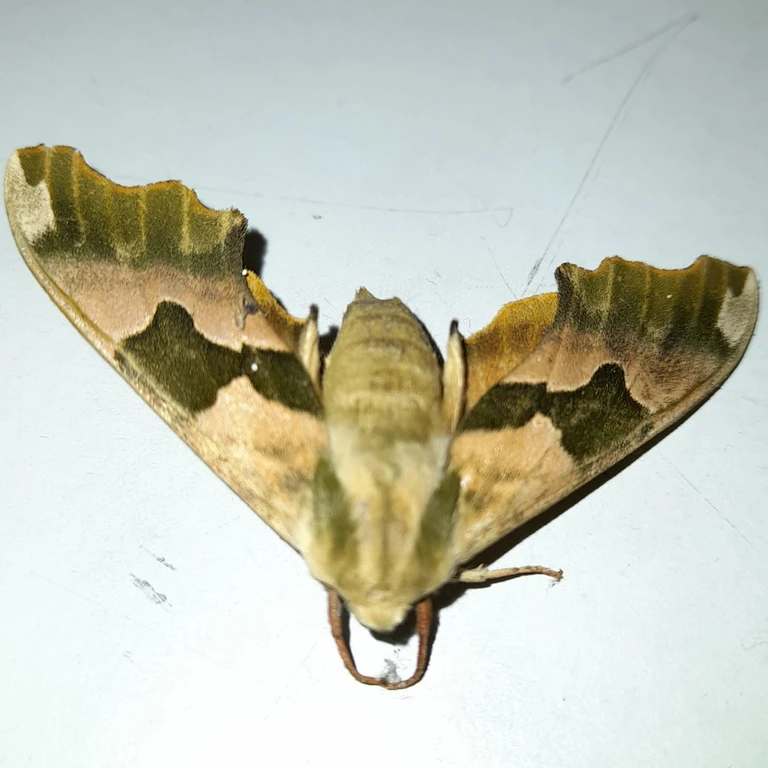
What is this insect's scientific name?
Mimas tiliae
